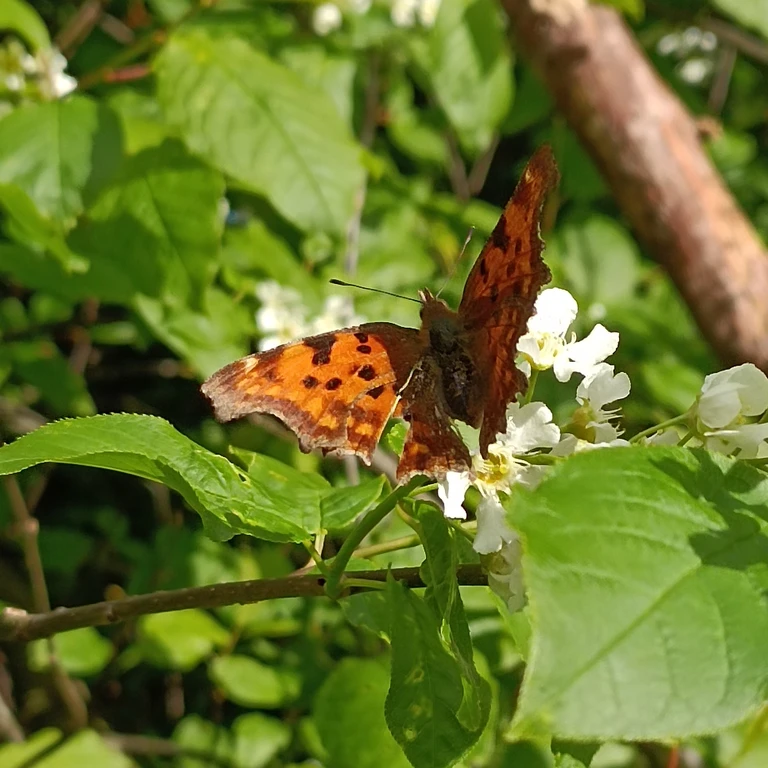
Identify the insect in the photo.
Polygonia c-album
